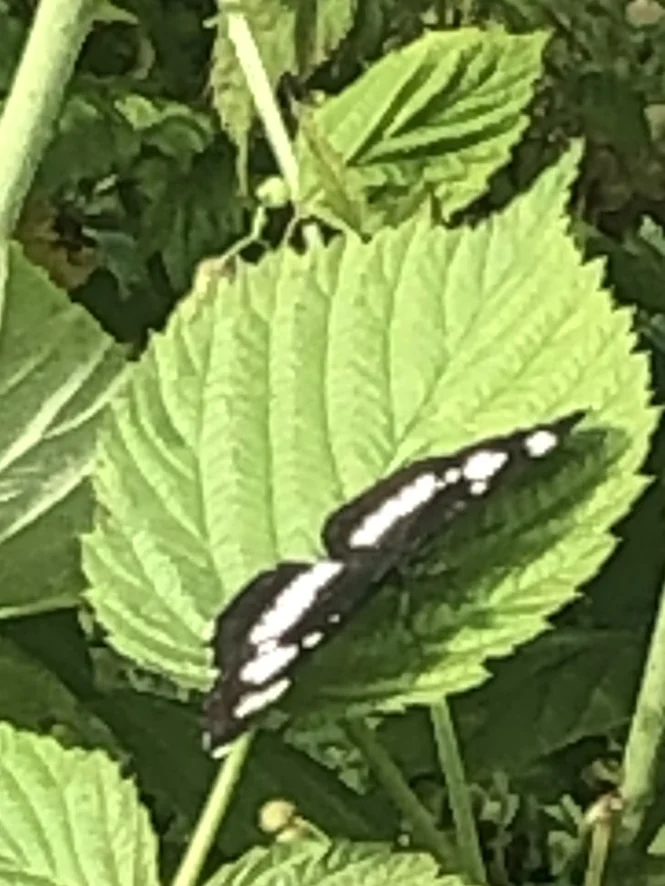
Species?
Neptis rivularis
